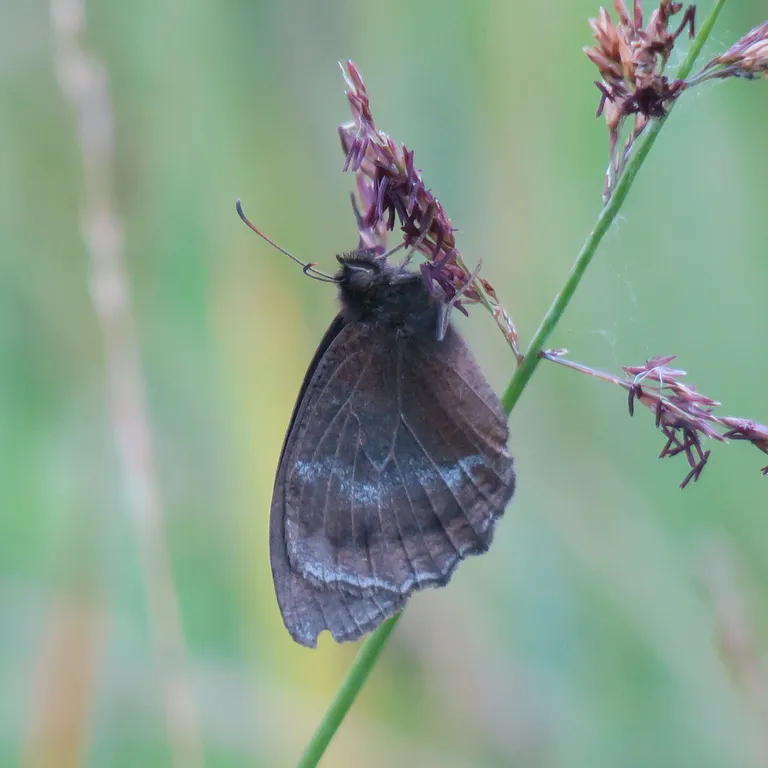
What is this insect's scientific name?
Minois dryas
